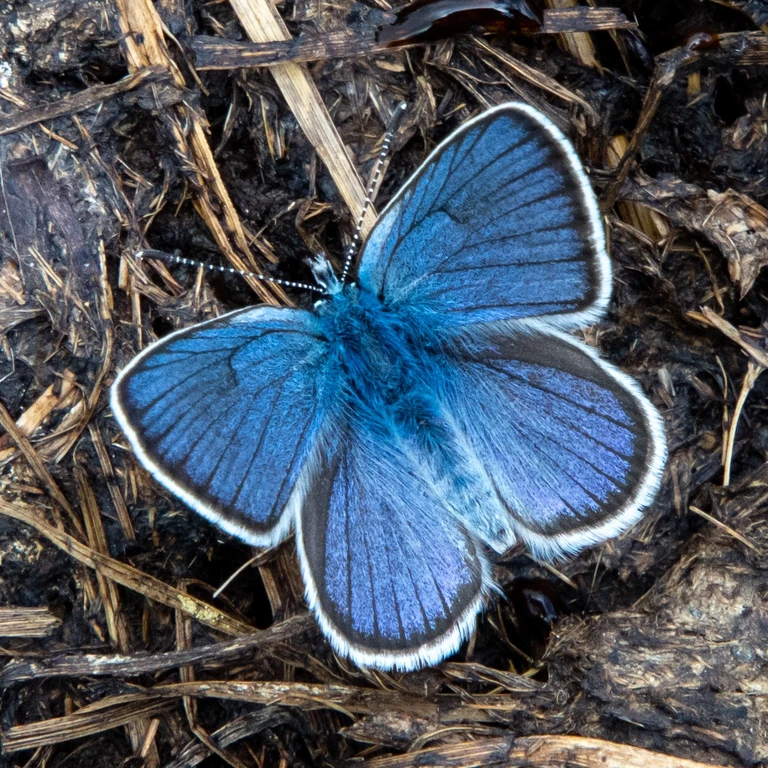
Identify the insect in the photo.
Cyaniris semiargus
